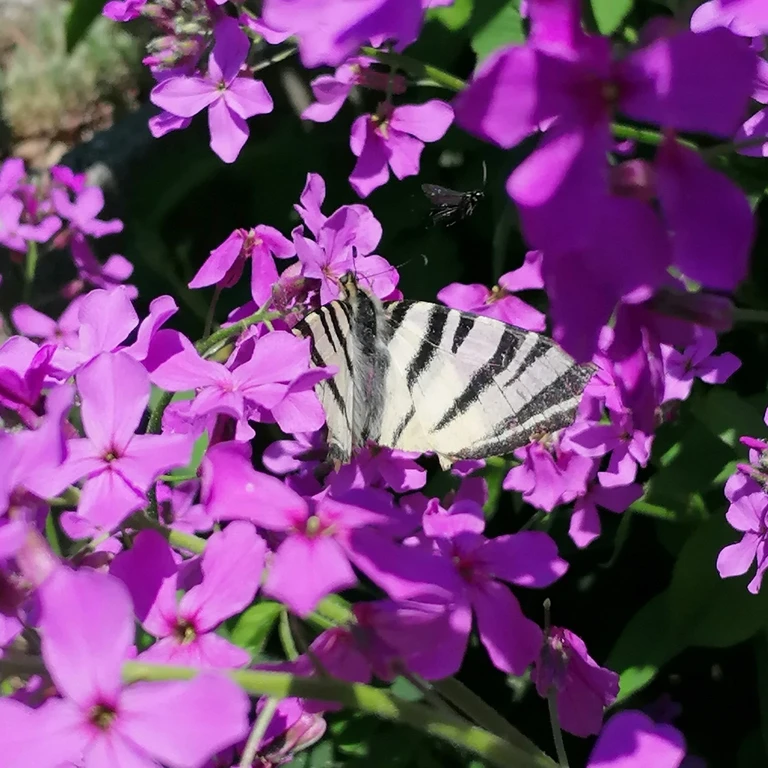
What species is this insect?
Iphiclides podalirius
